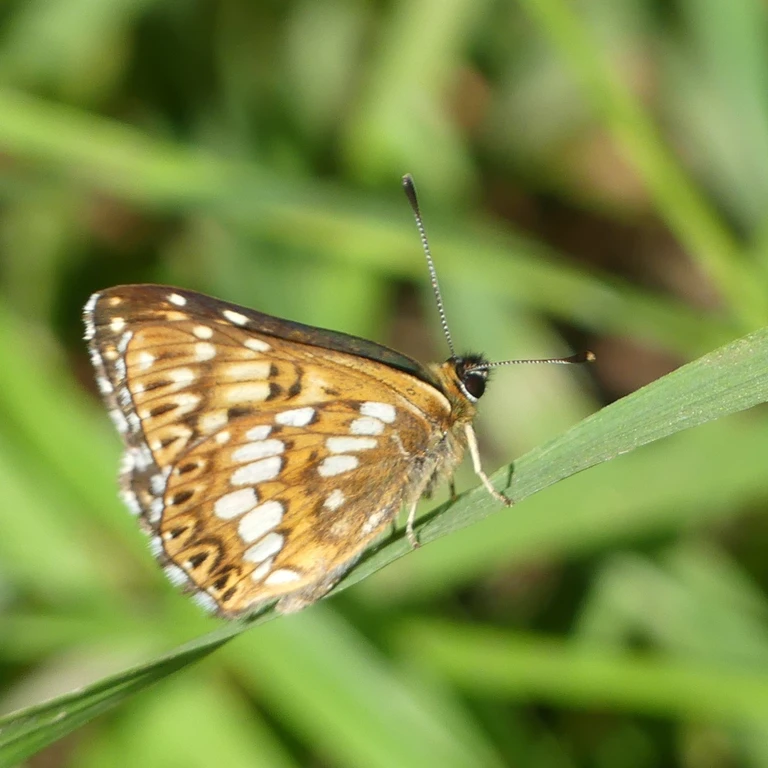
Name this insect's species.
Hamearis lucina
